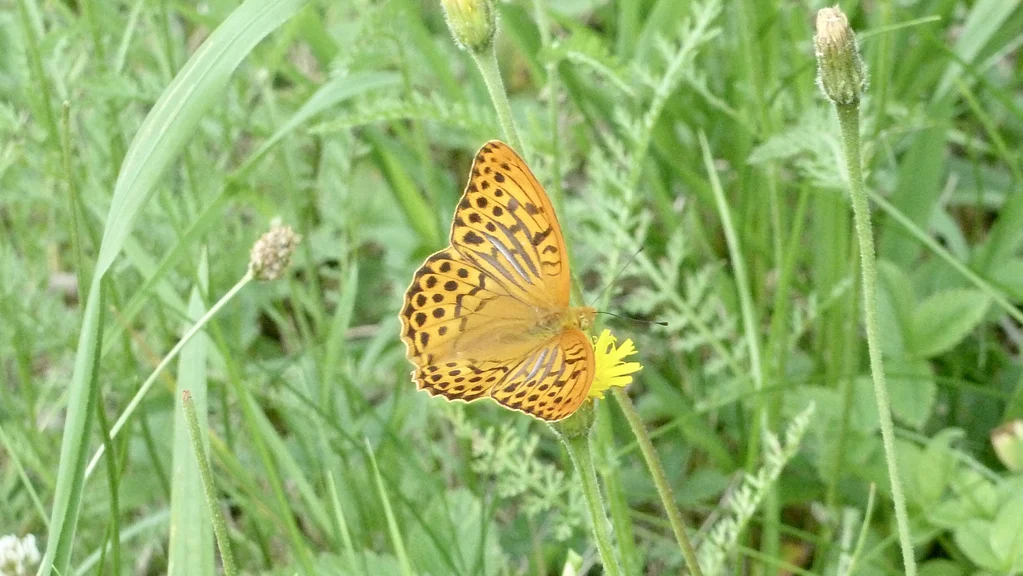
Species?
Argynnis paphia
